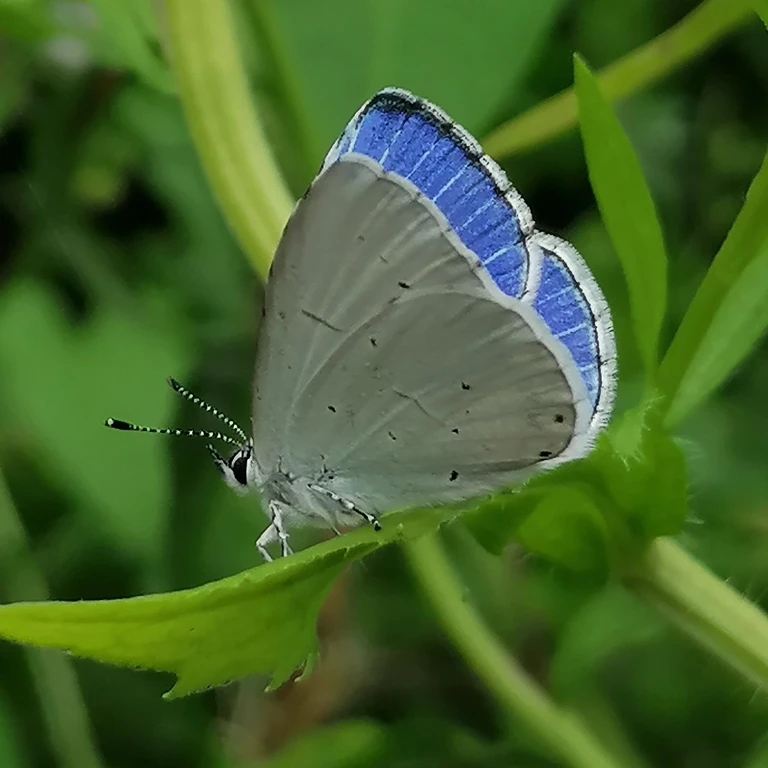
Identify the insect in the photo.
Celastrina argiolus
